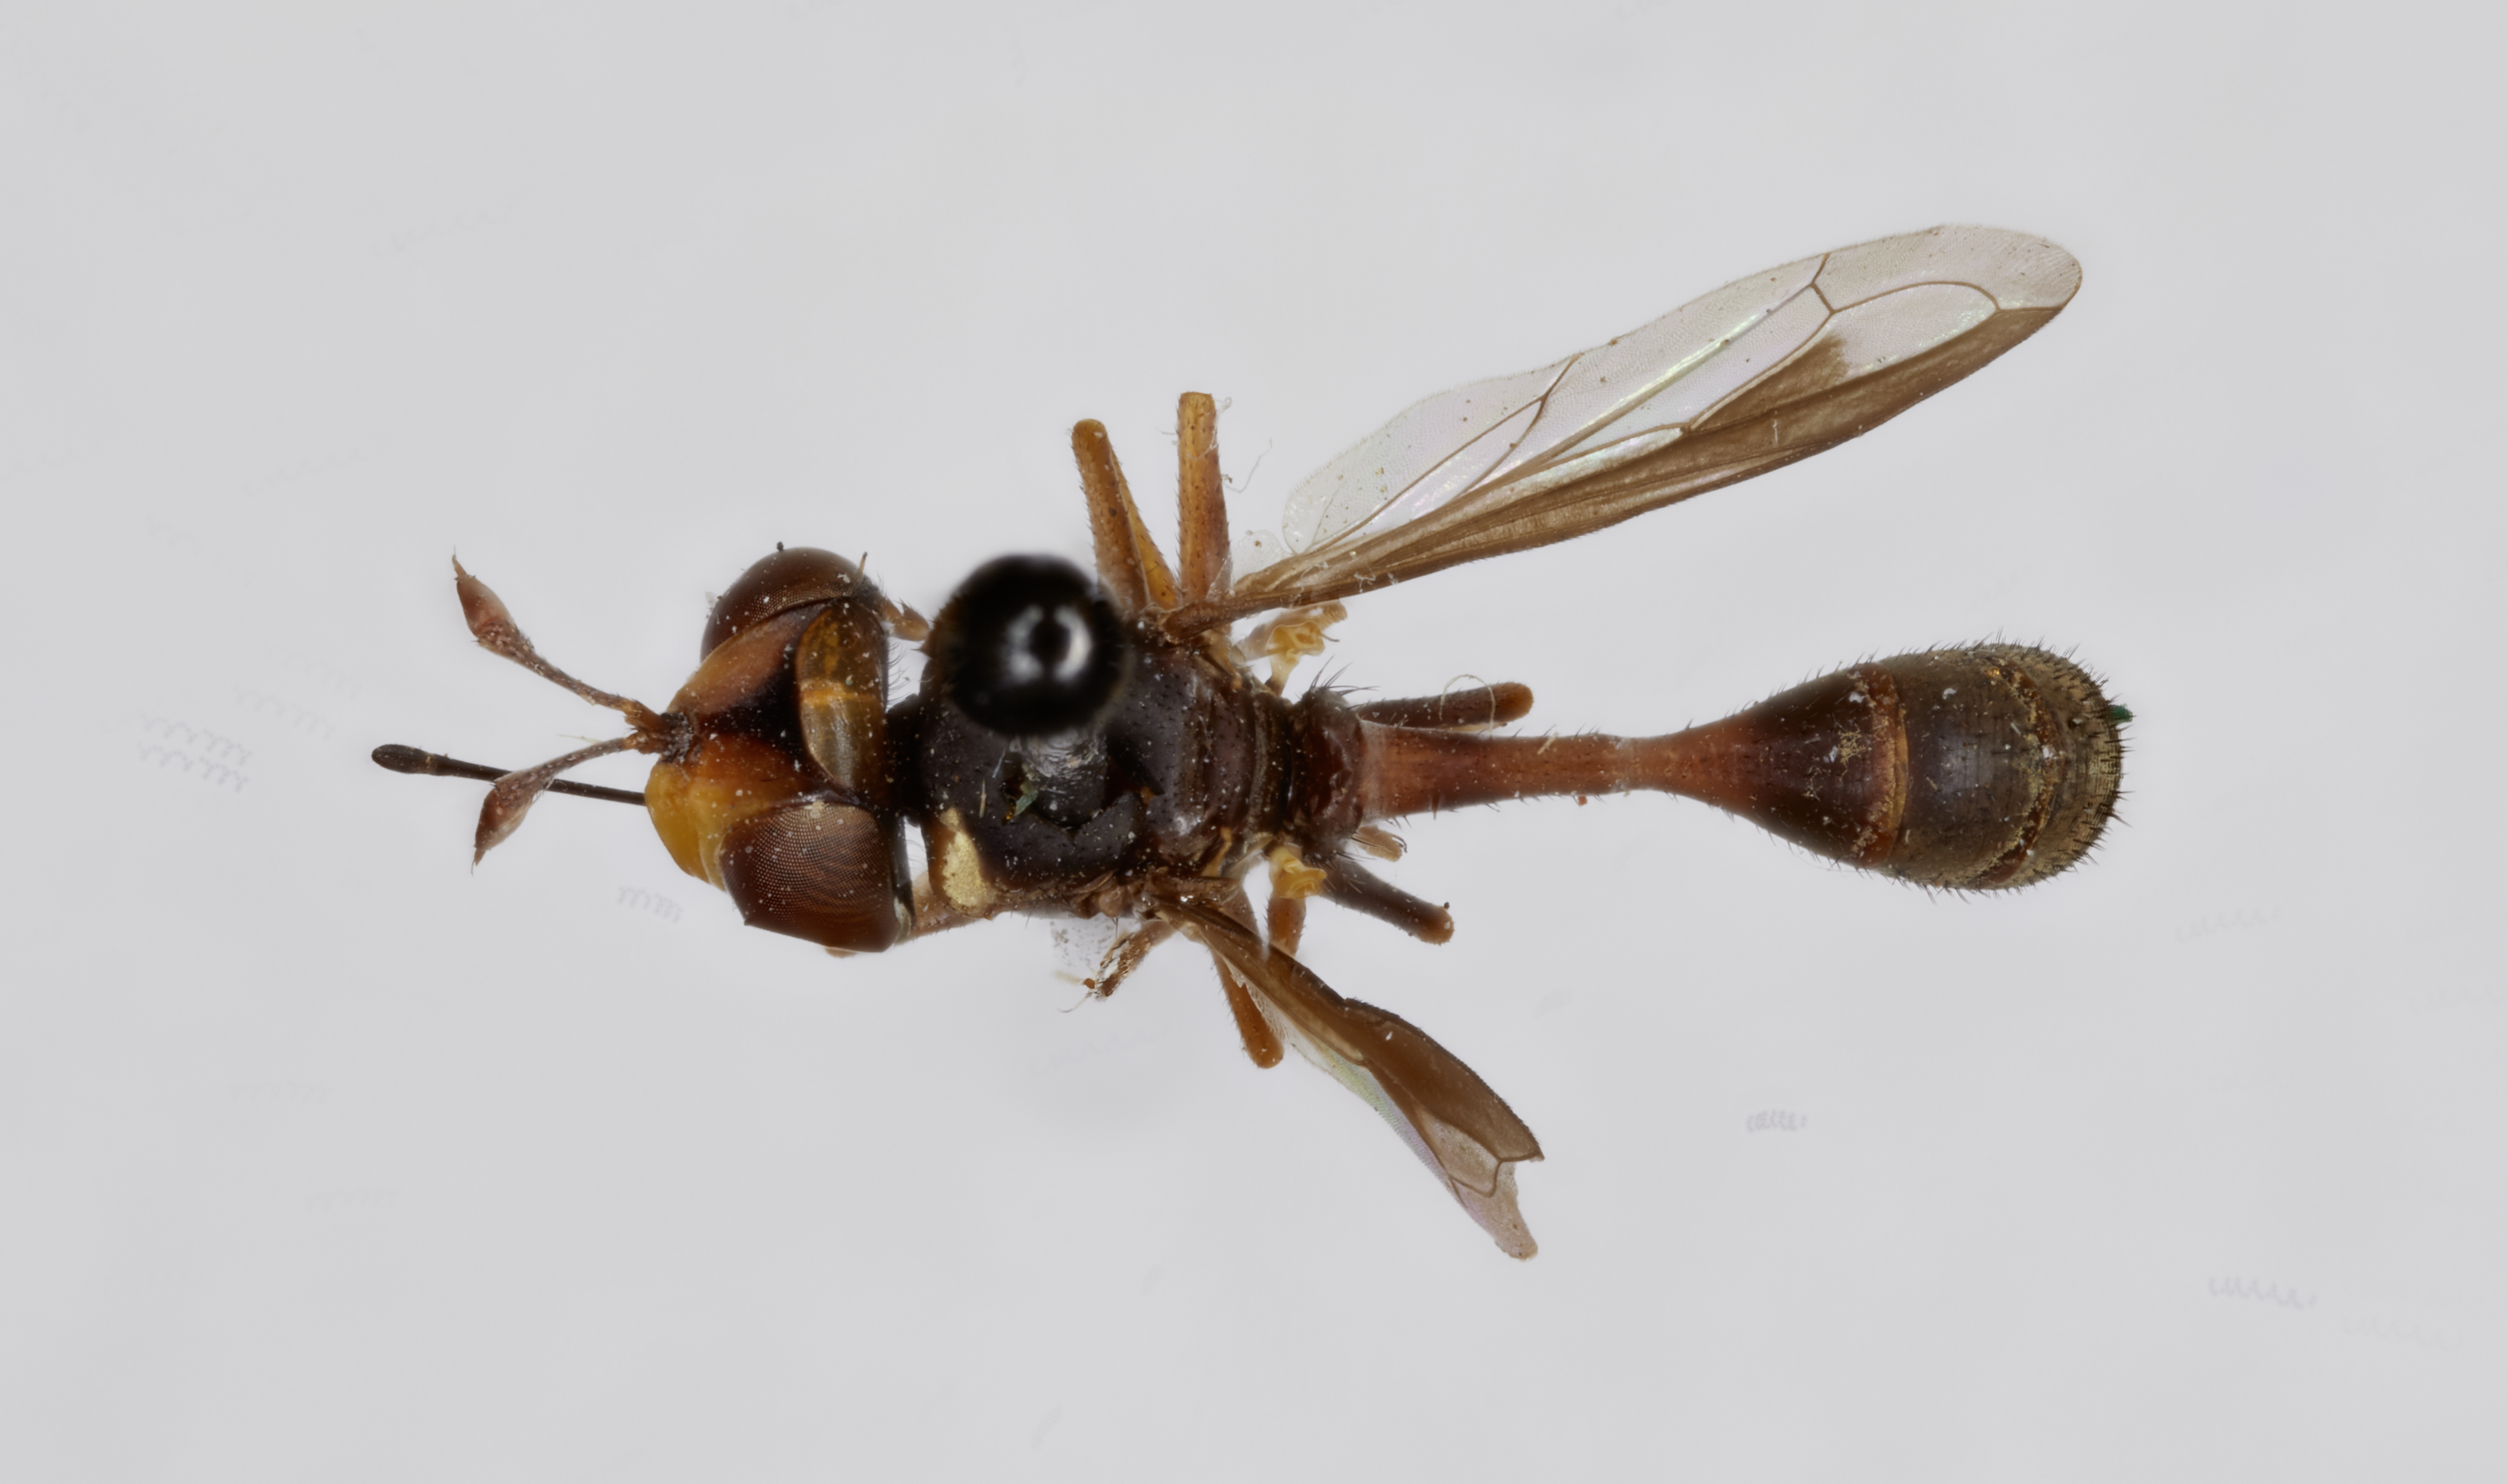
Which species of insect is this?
Physocephala pallipes
